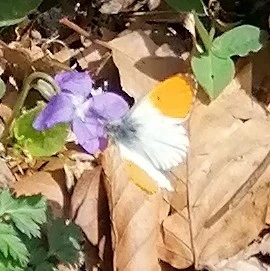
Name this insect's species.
Anthocharis cardamines
